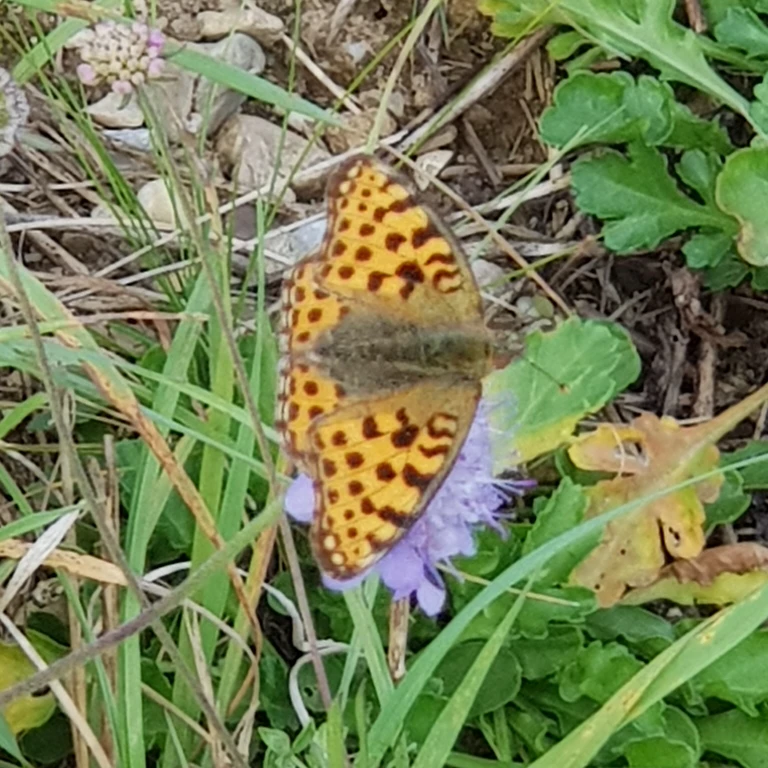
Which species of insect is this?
Issoria lathonia
